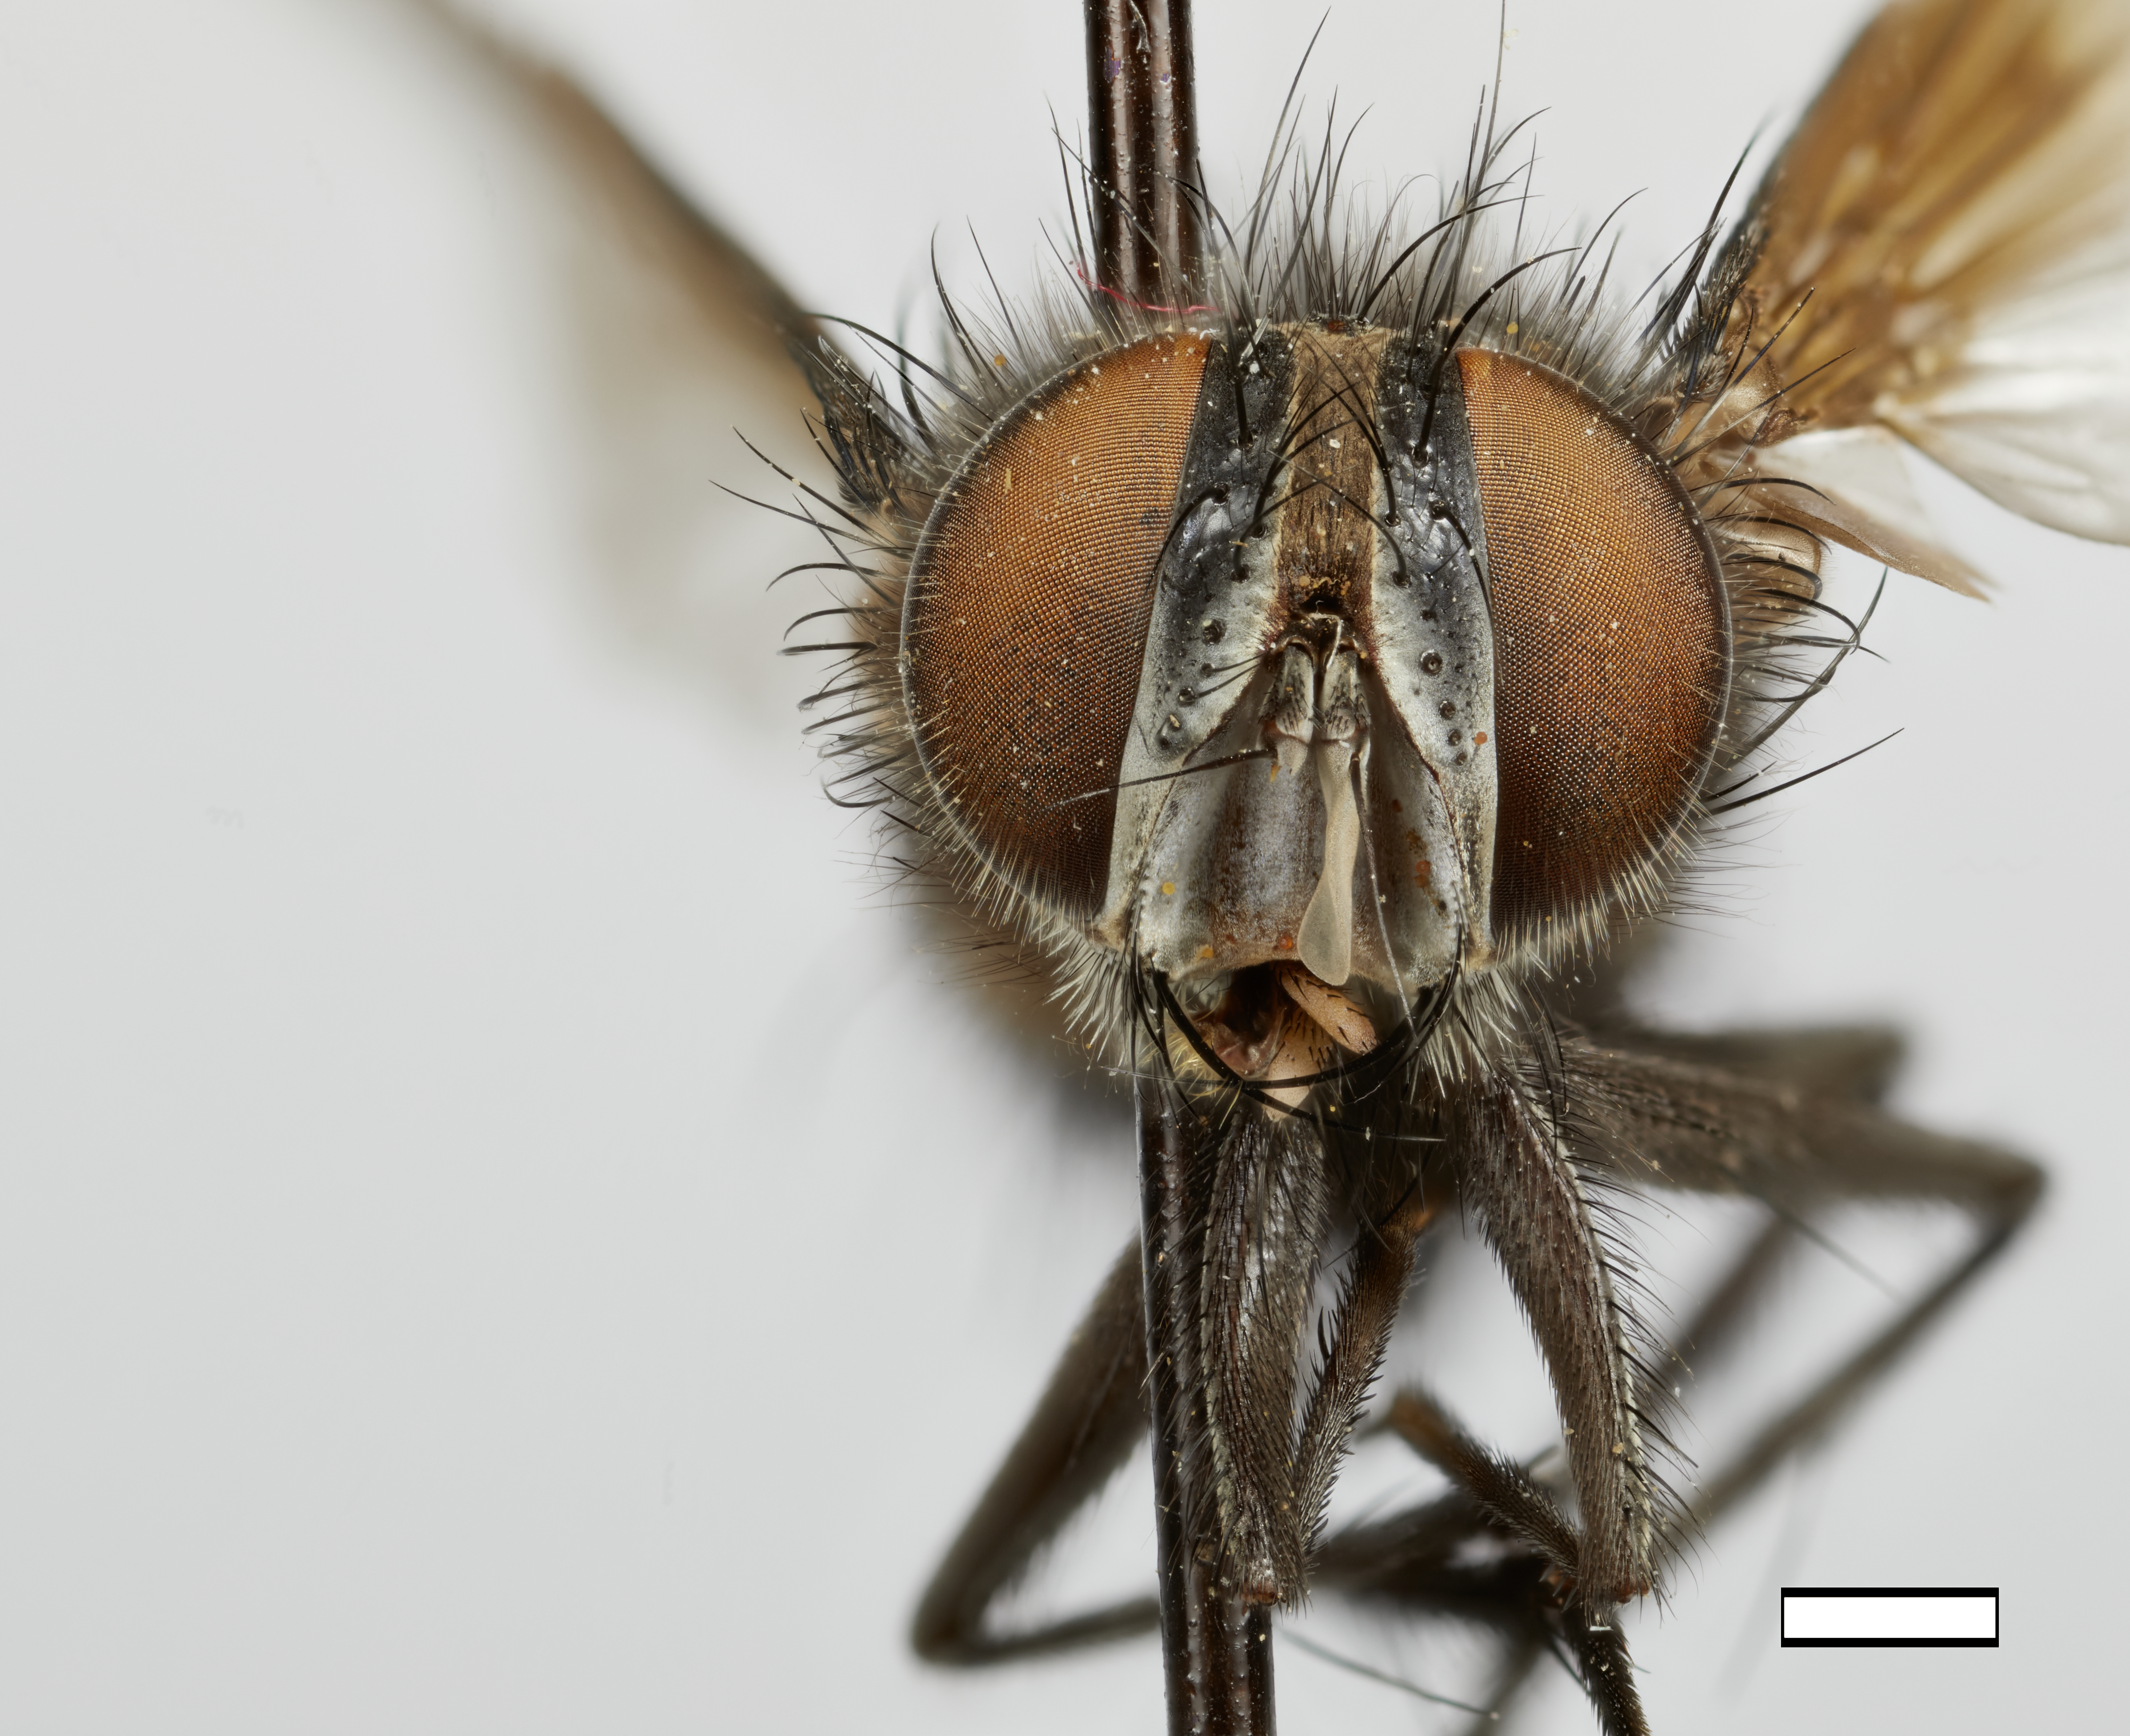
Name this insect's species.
Chaetosisyrops montanus
